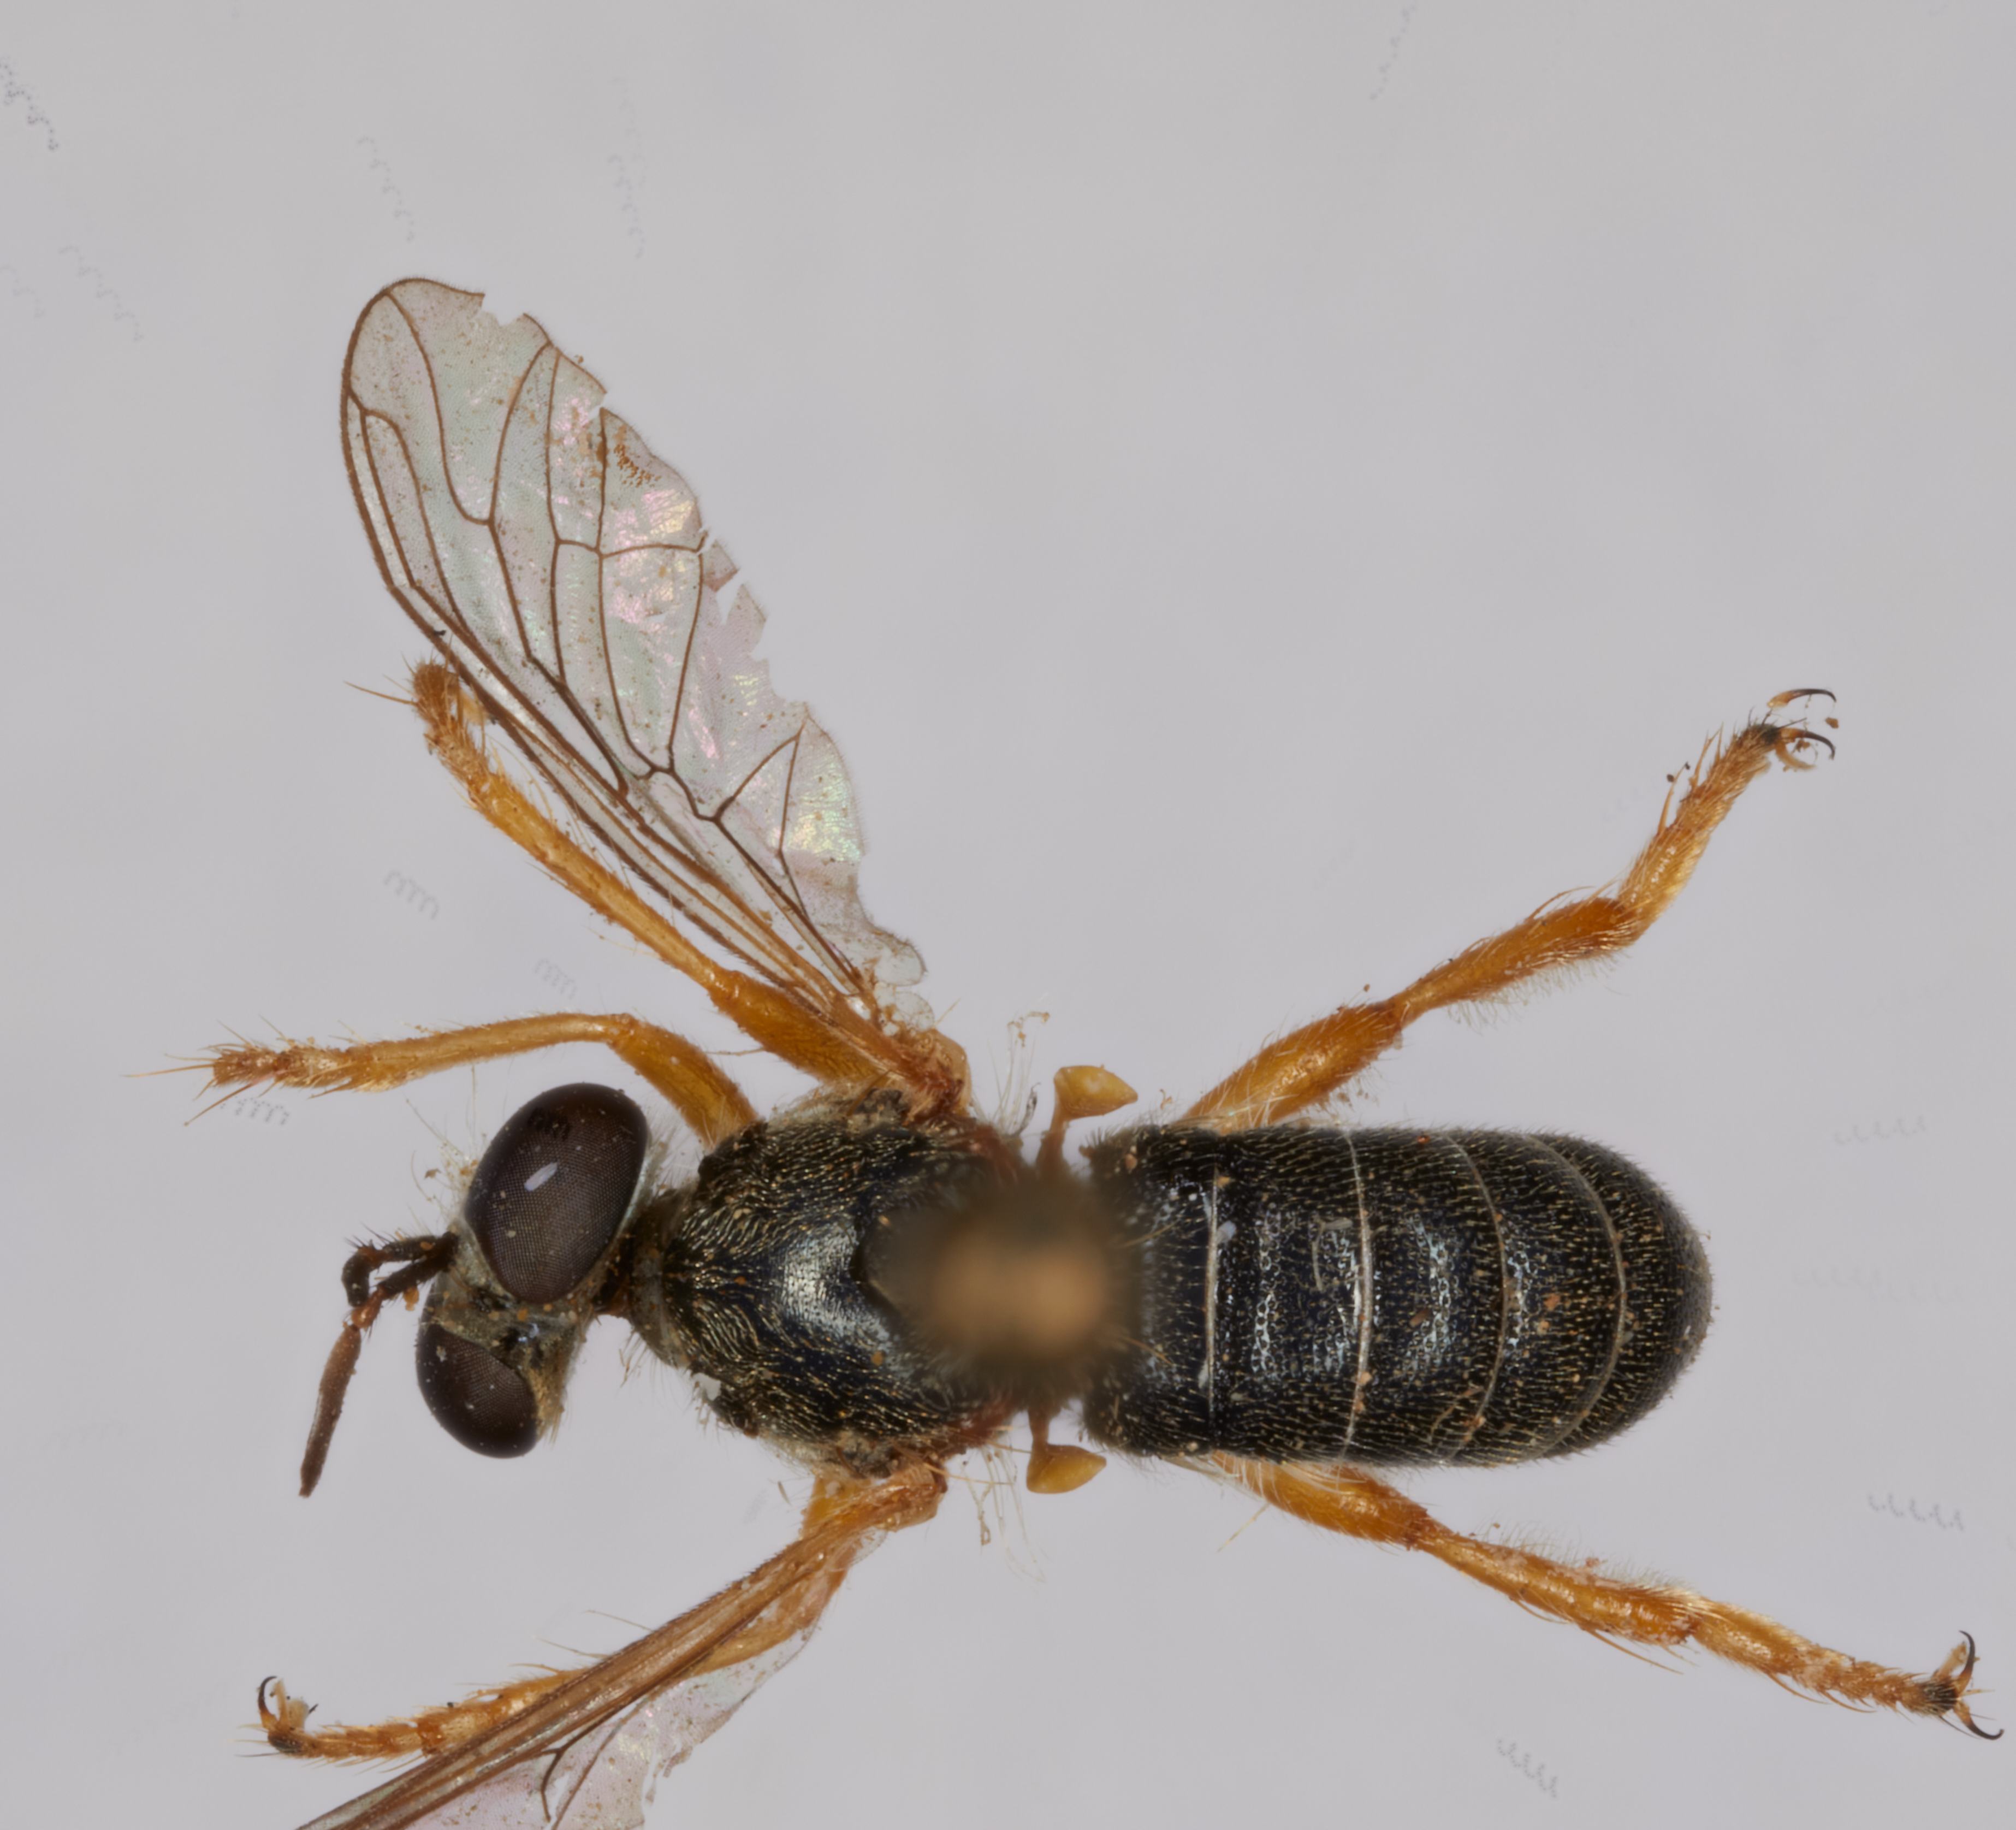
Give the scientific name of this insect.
Atomosia mucidoides
